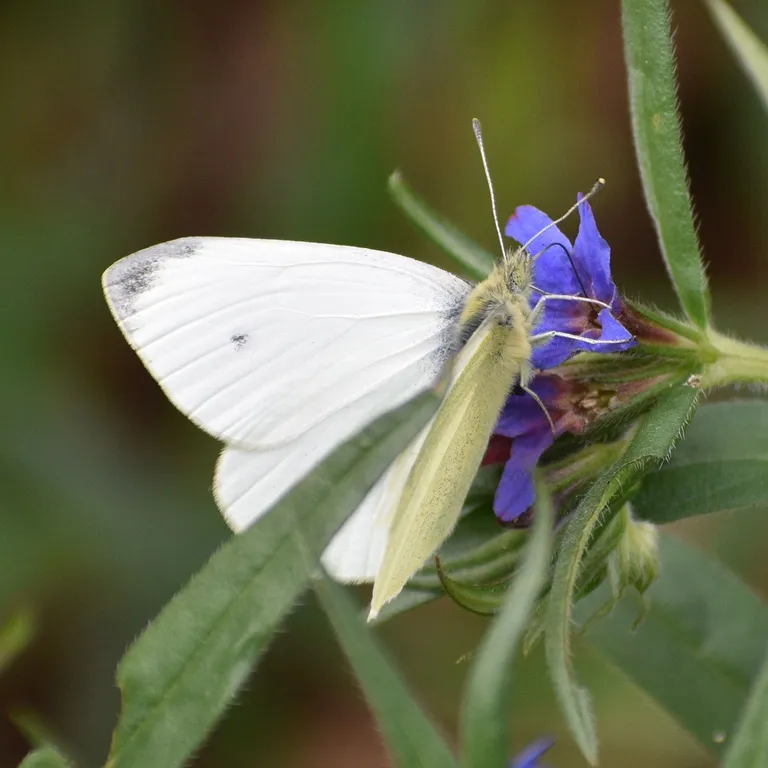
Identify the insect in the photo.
Pieris rapae
